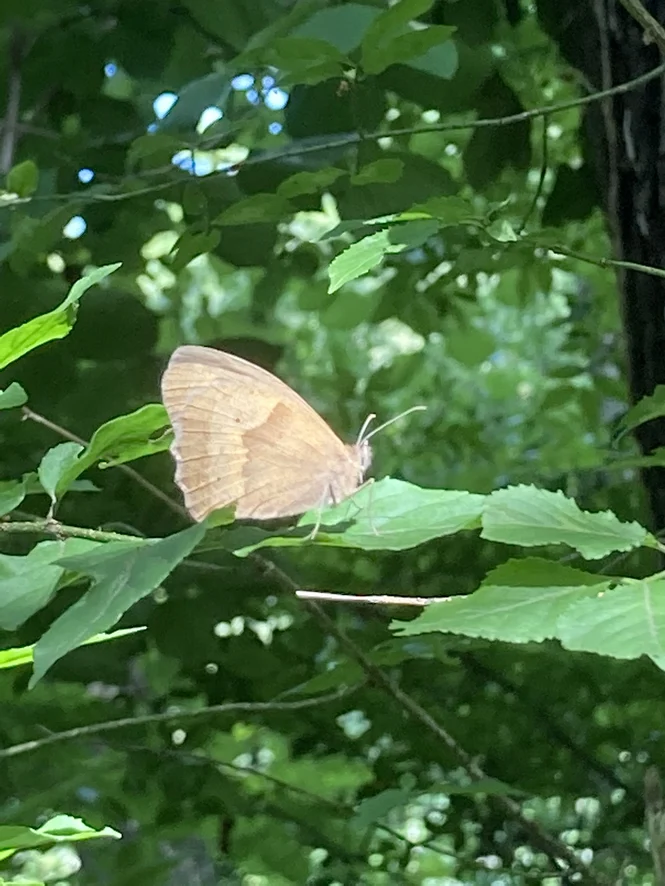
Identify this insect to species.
Maniola jurtina
